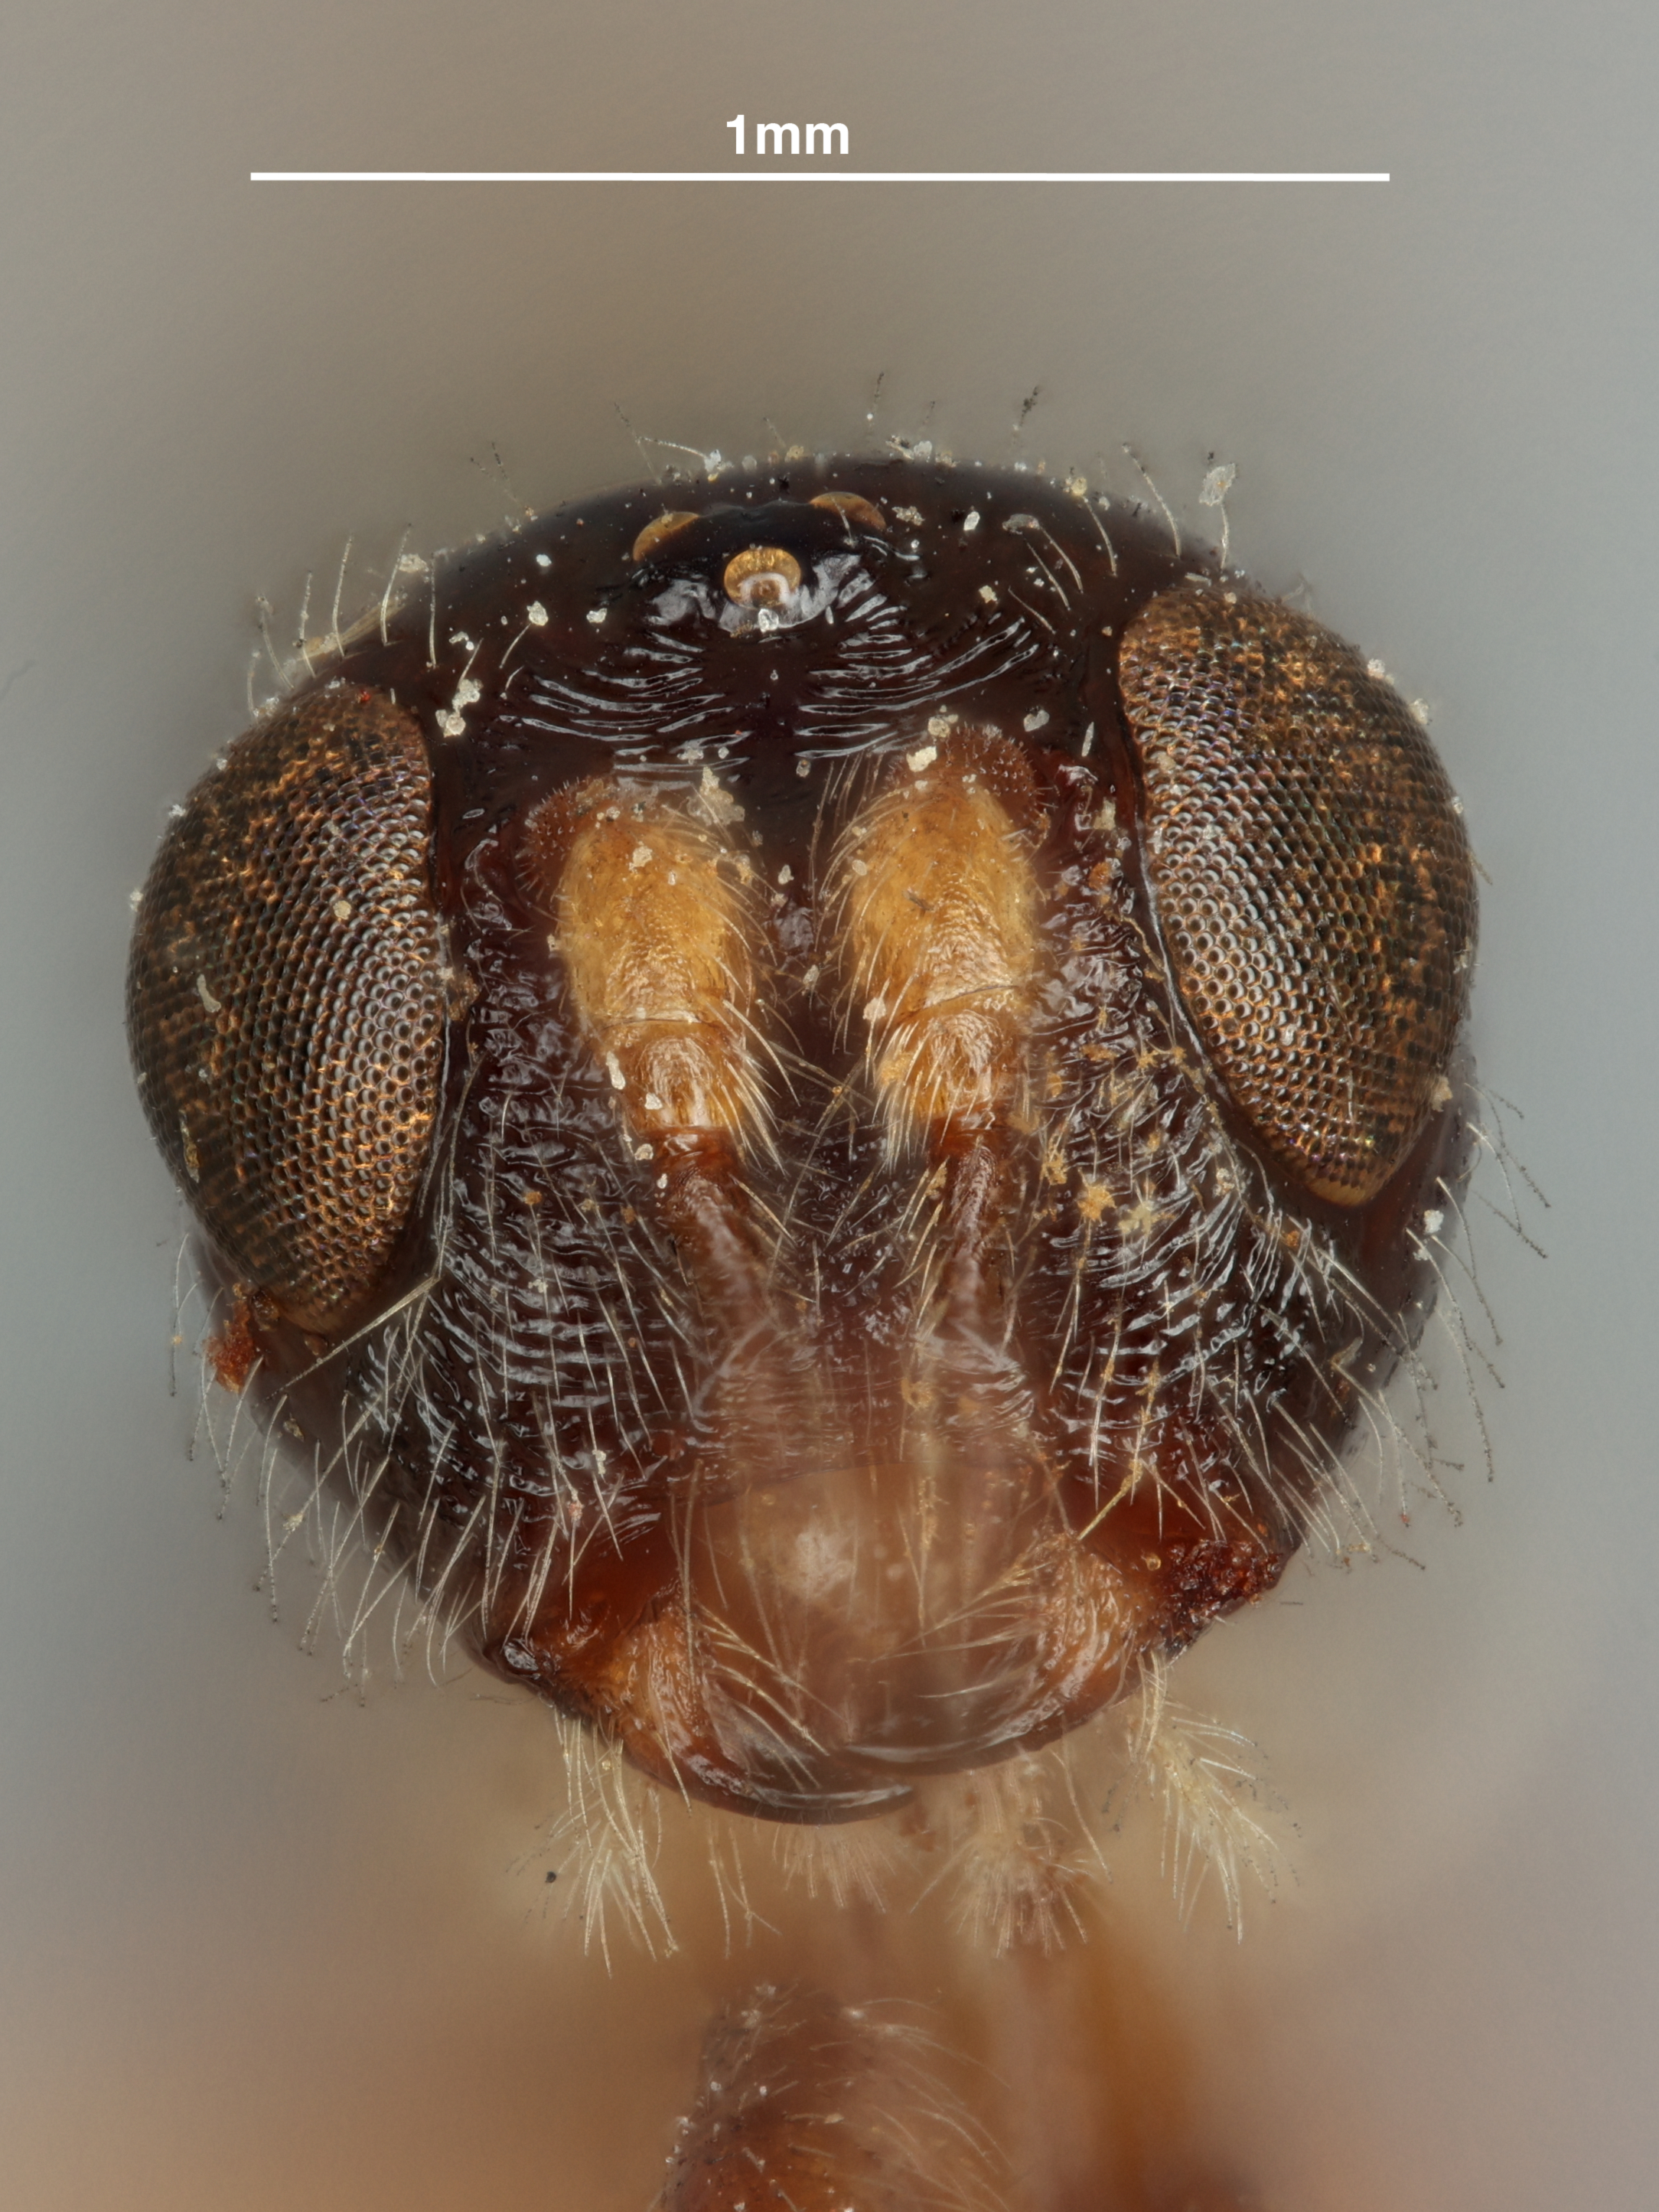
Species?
Spathius virbius
